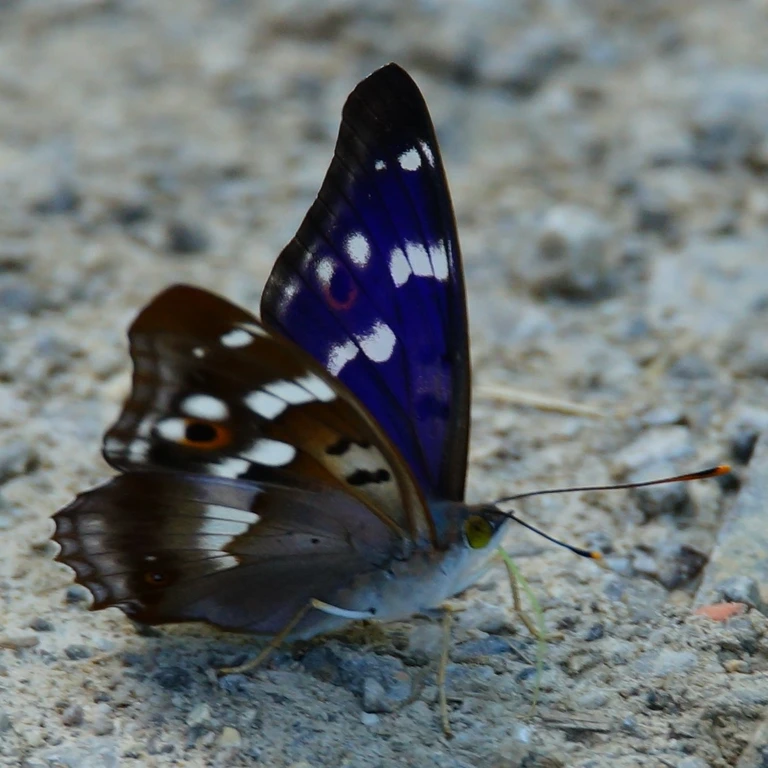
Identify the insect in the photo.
Apatura ilia
